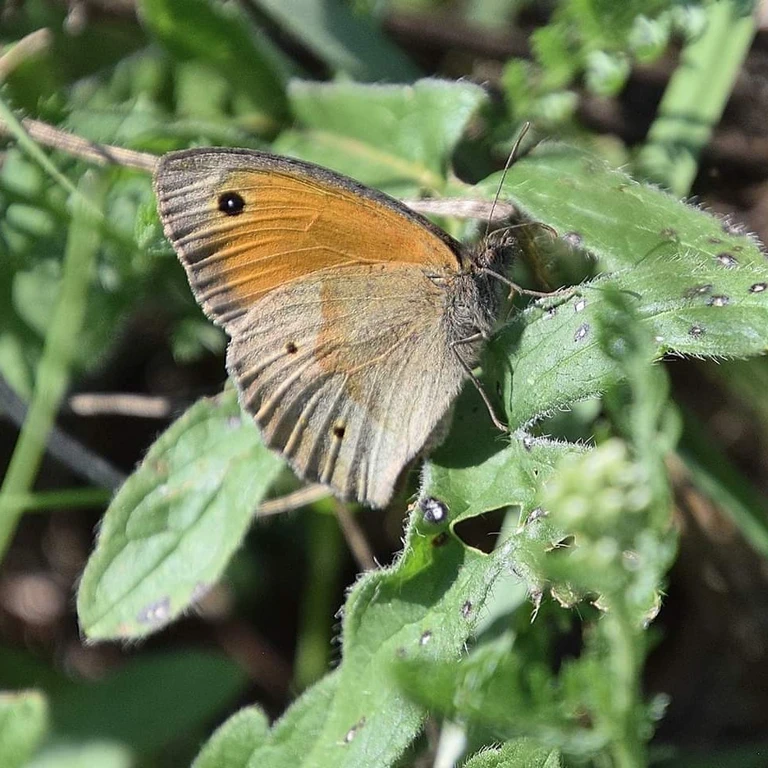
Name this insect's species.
Maniola jurtina
